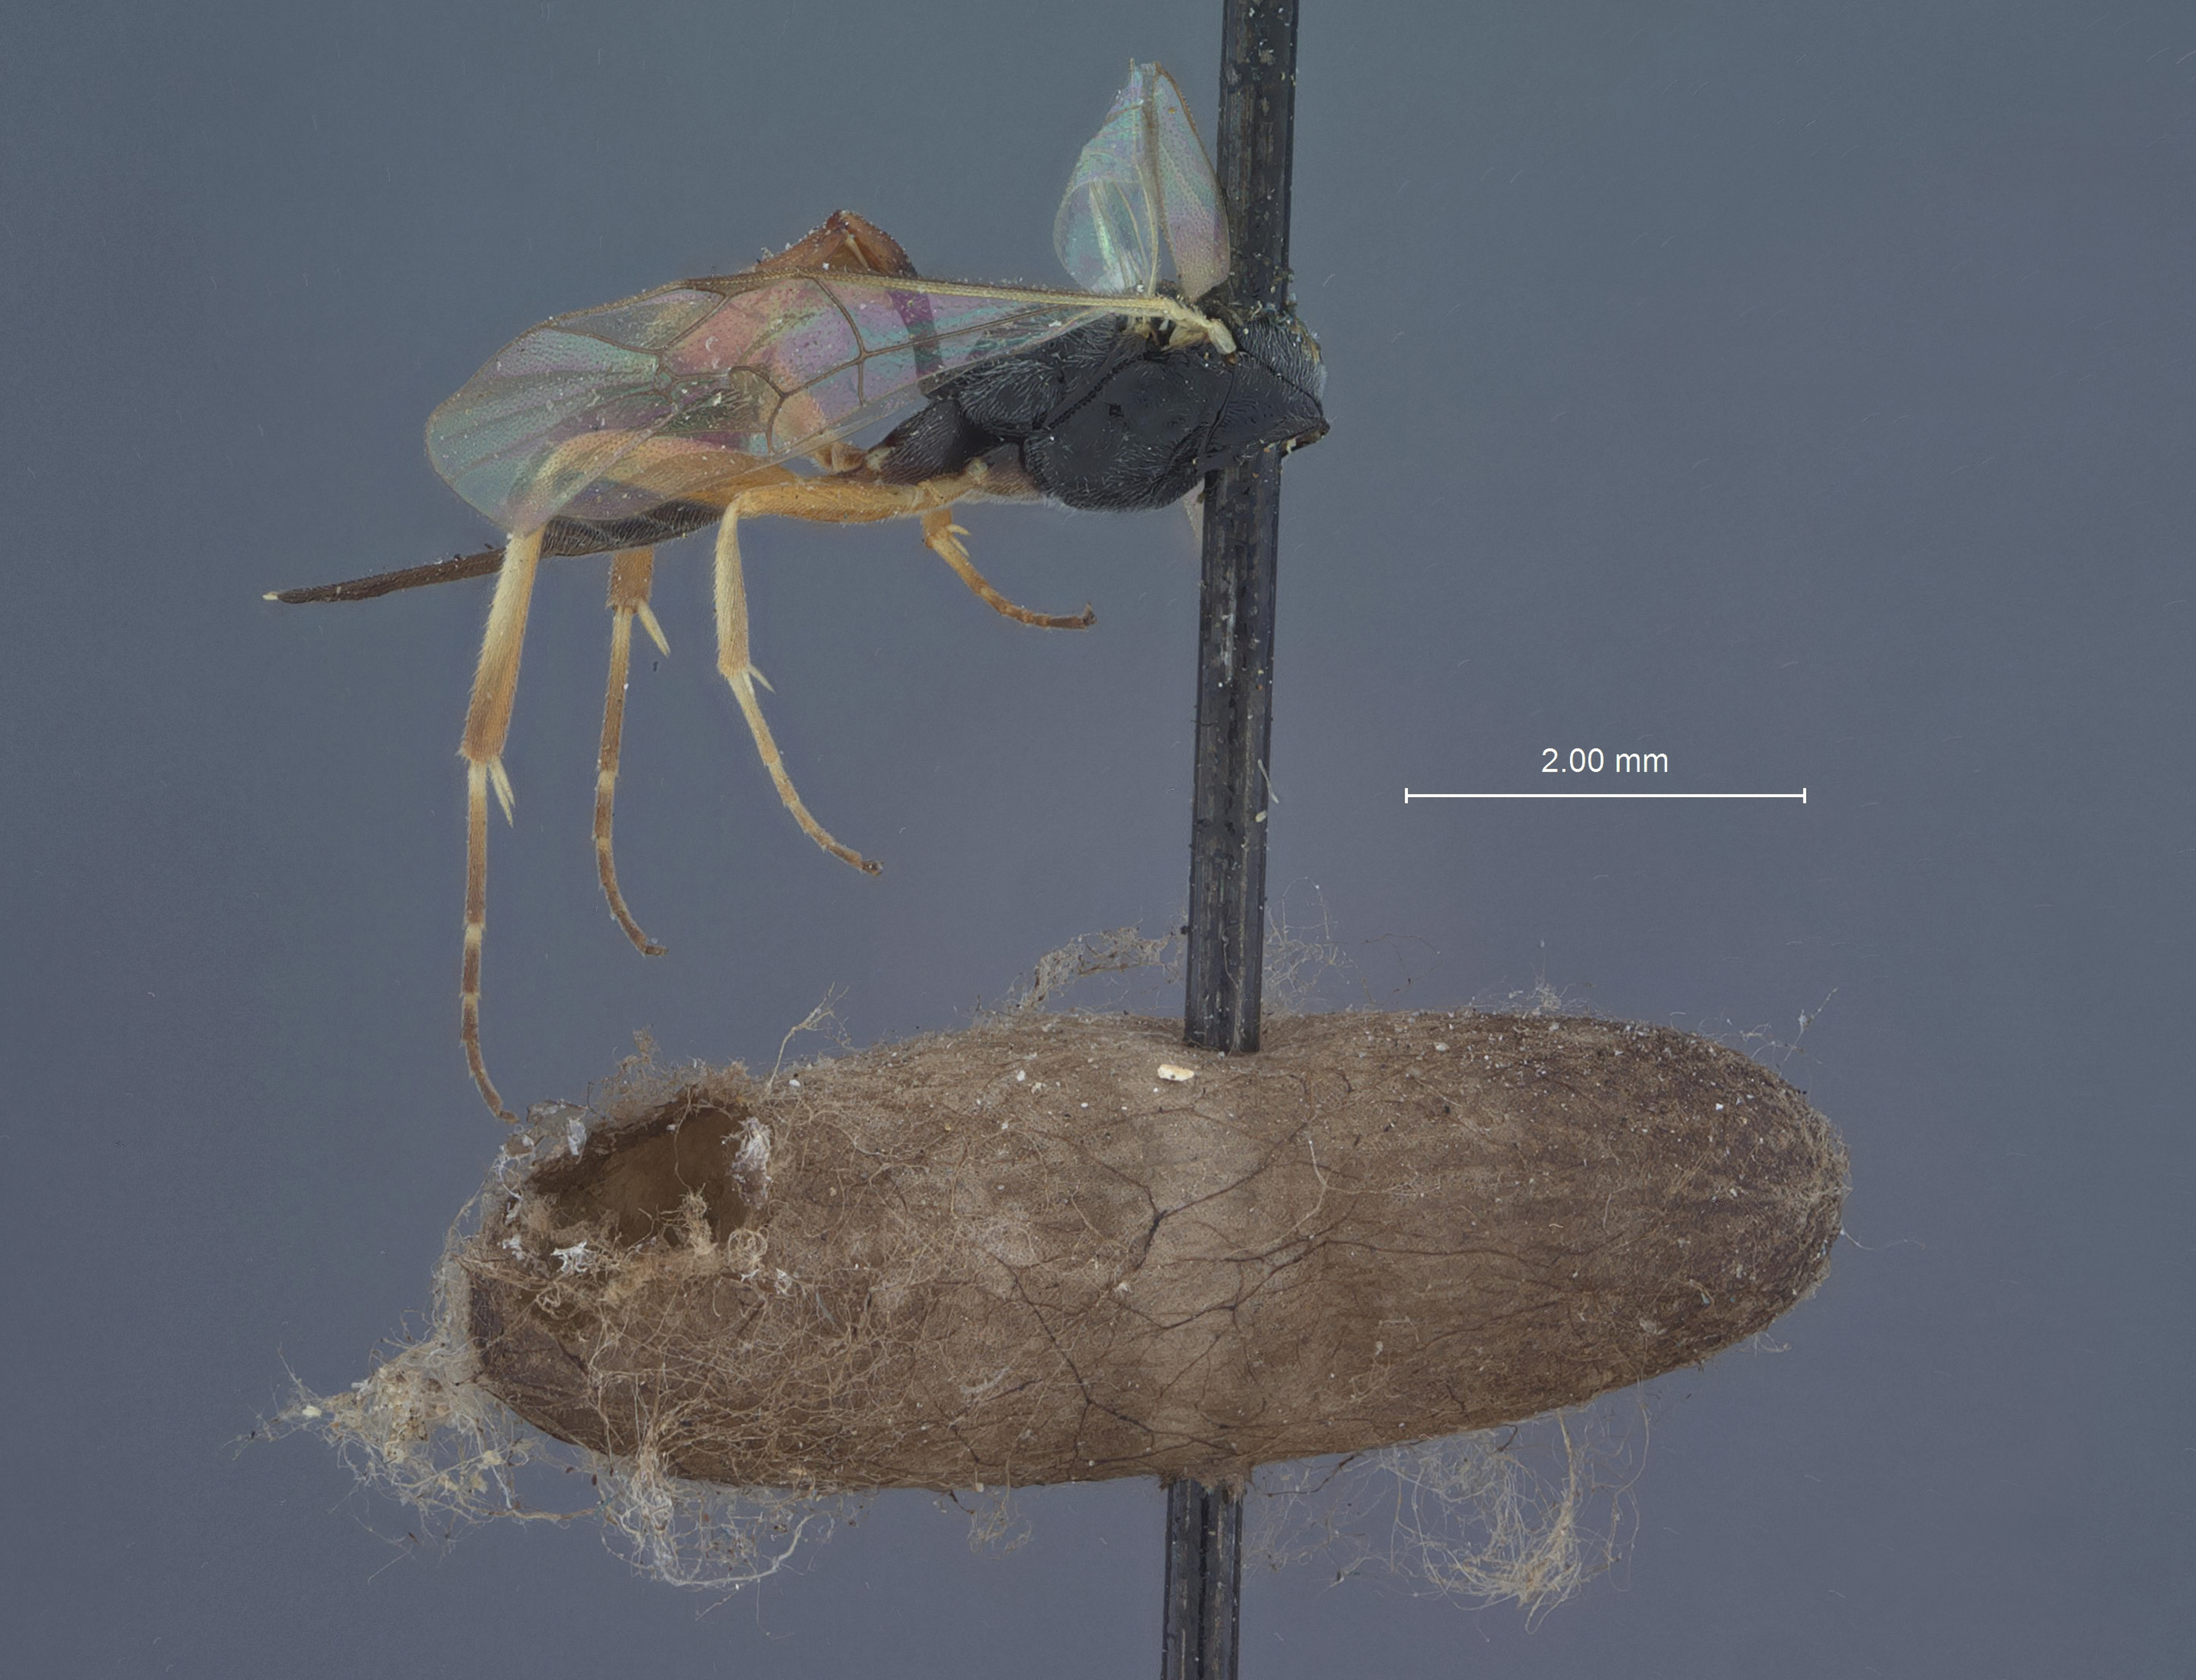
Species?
Sesioplex depressus
